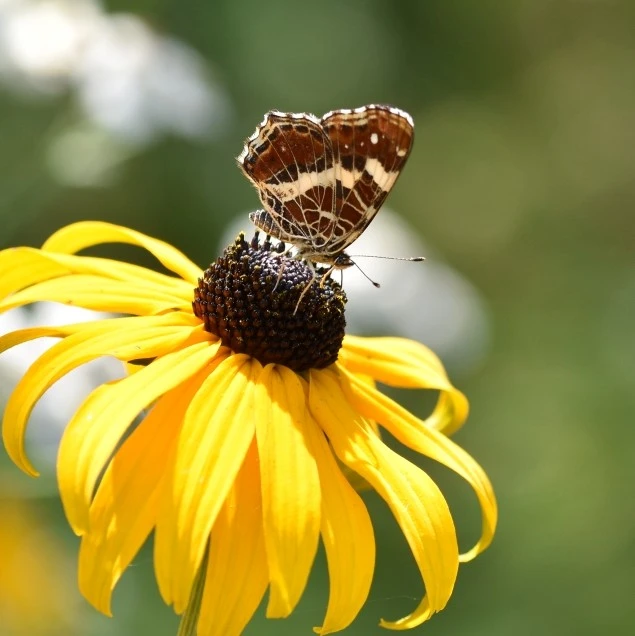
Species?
Araschnia levana
